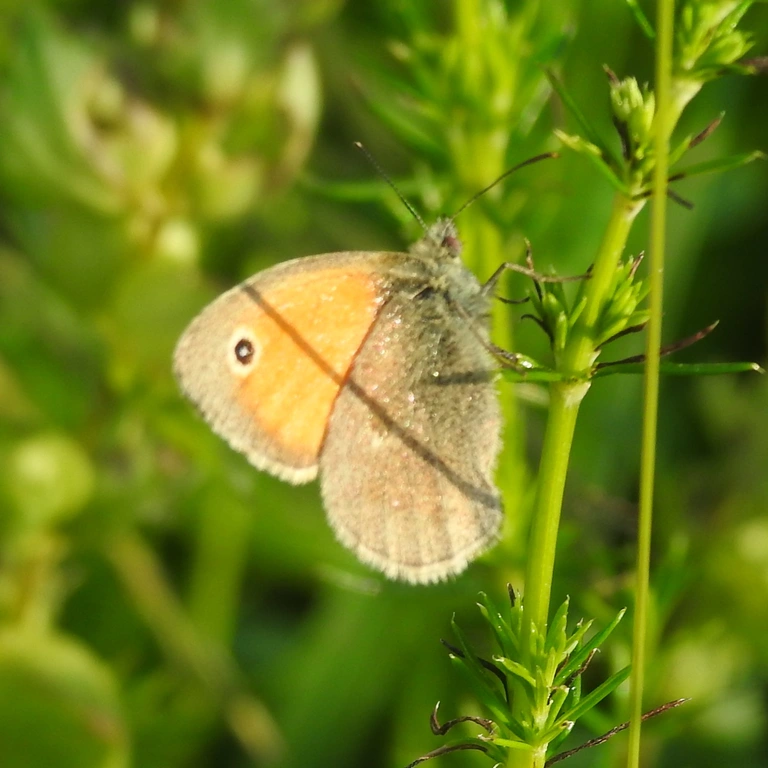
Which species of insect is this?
Coenonympha pamphilus
